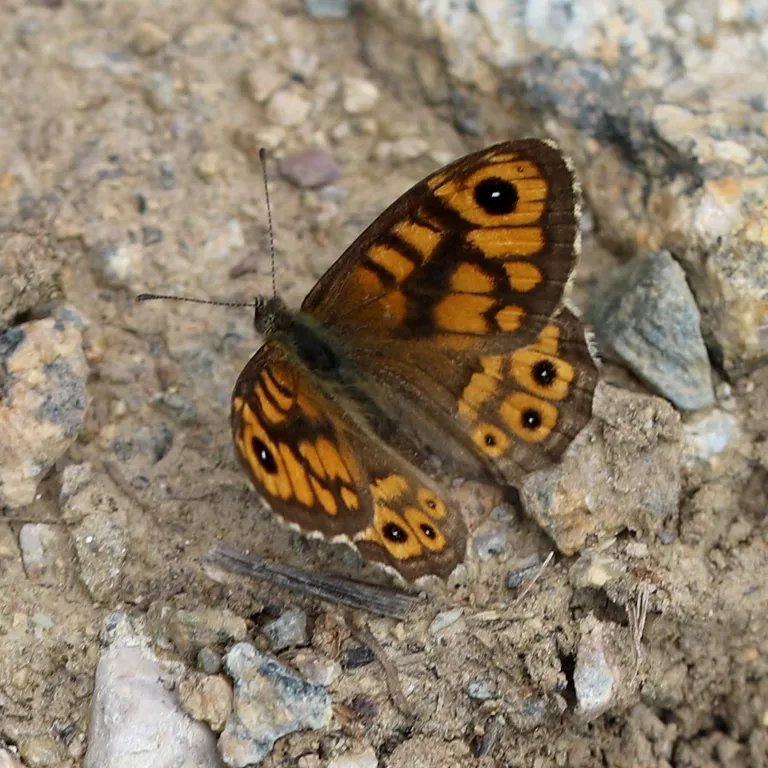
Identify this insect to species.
Lasiommata megera (also Pararge megera)
